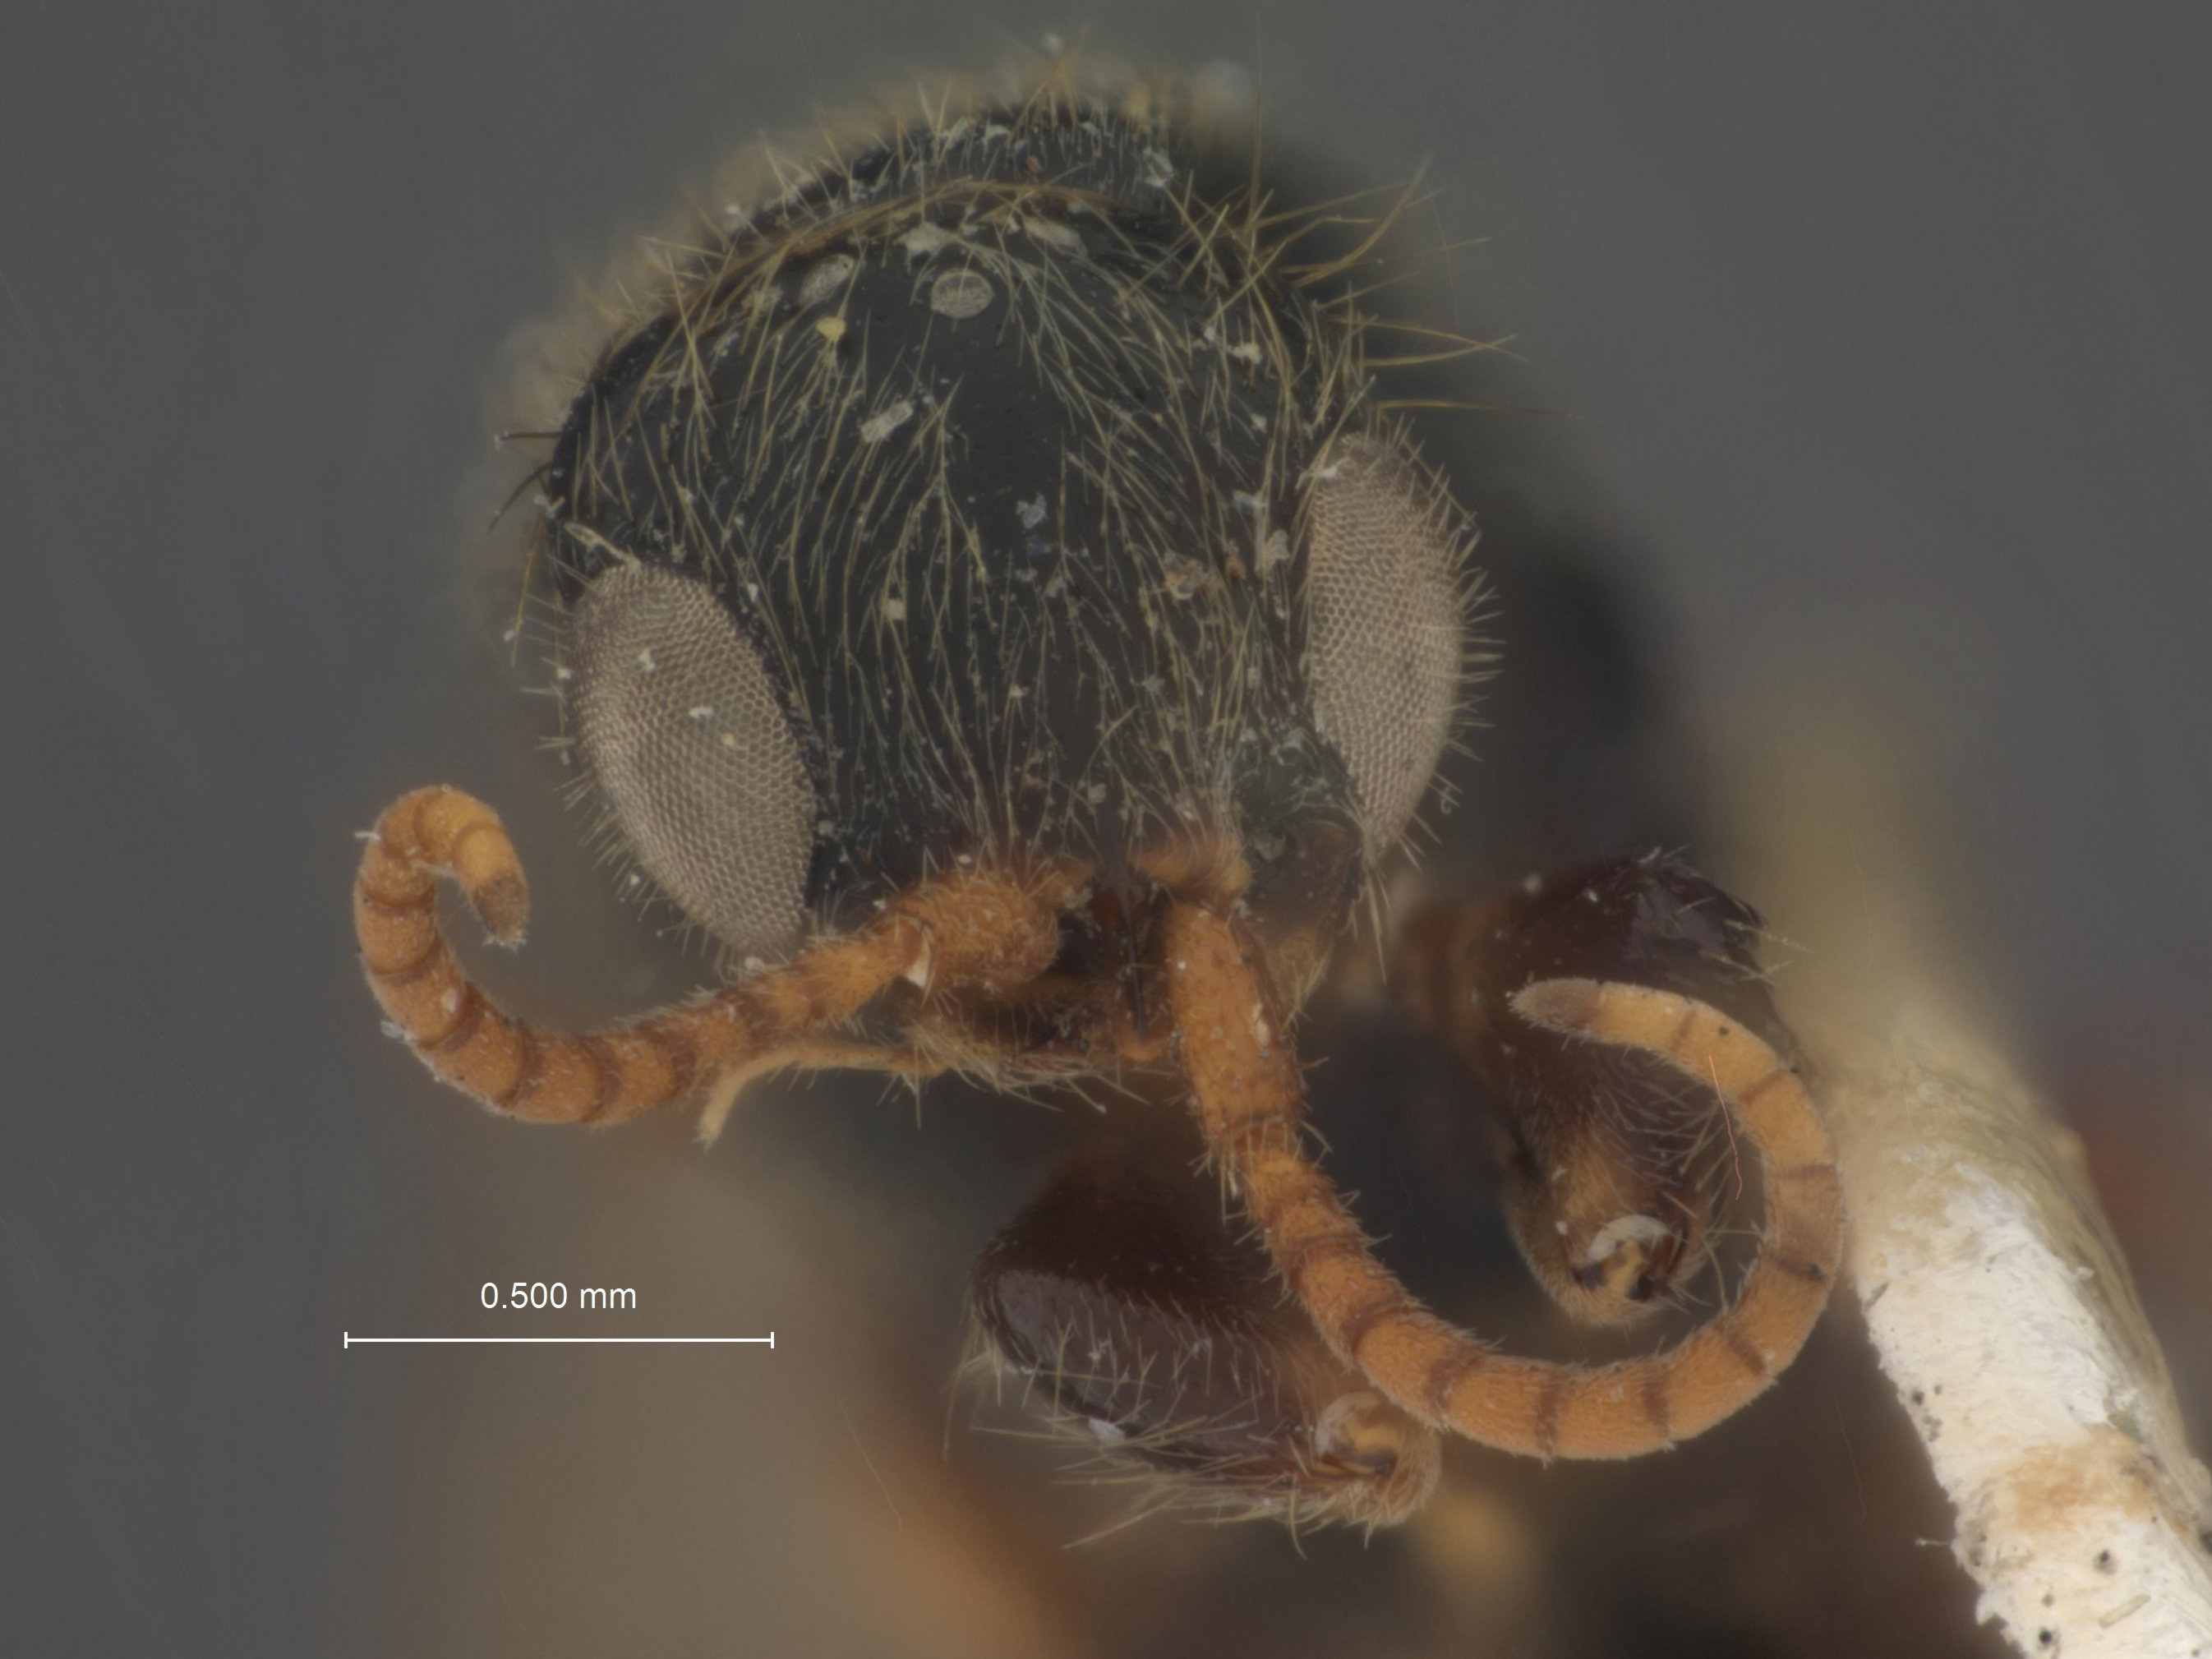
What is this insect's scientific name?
Holepyris capax
